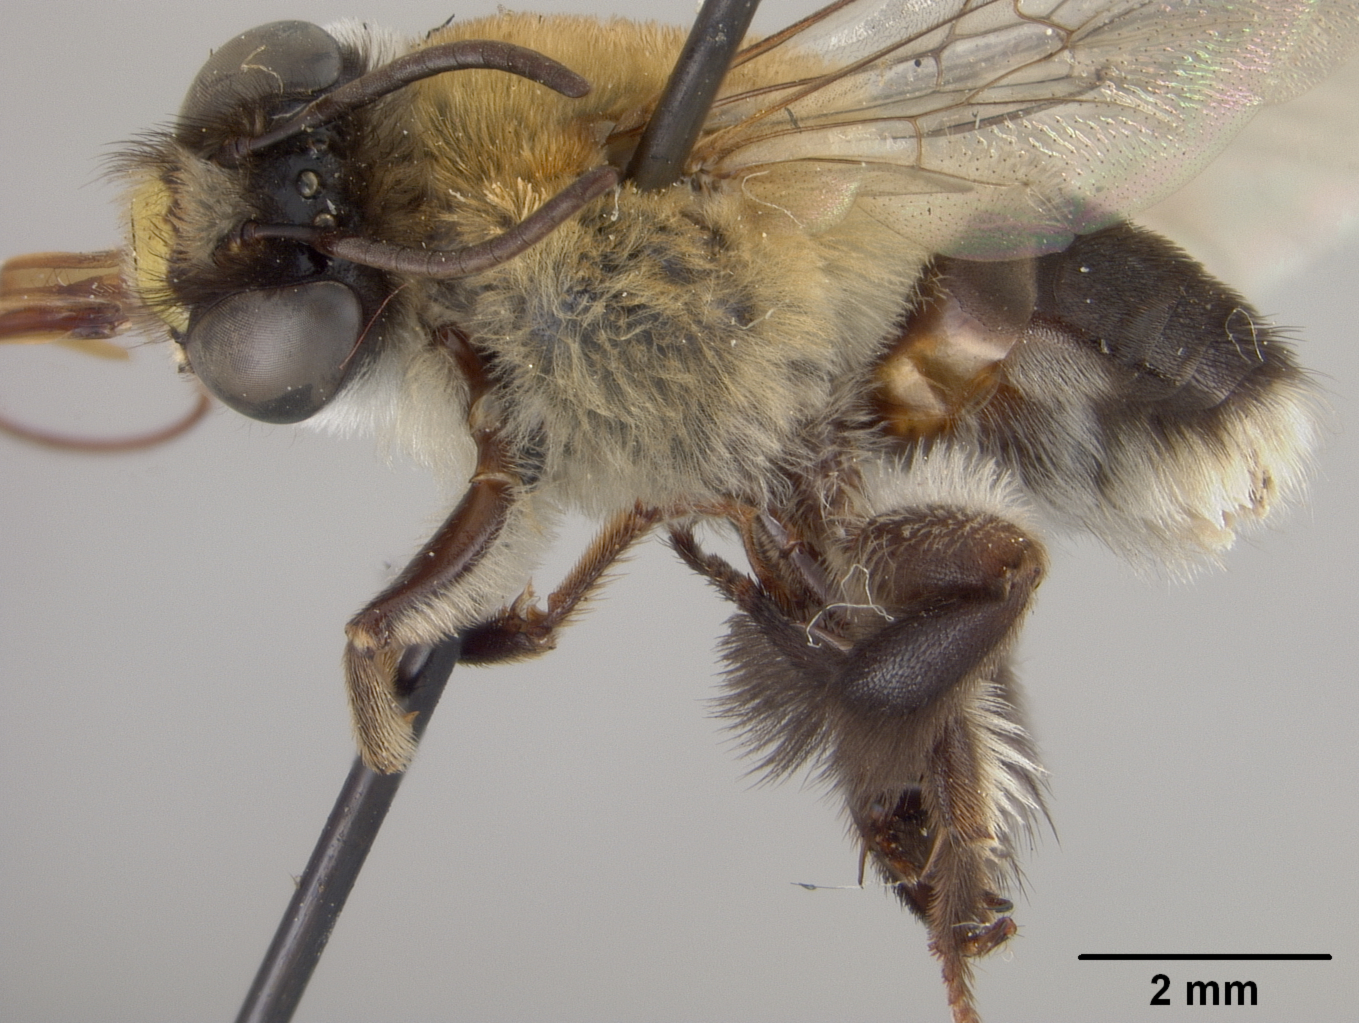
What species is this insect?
Centris durantae
